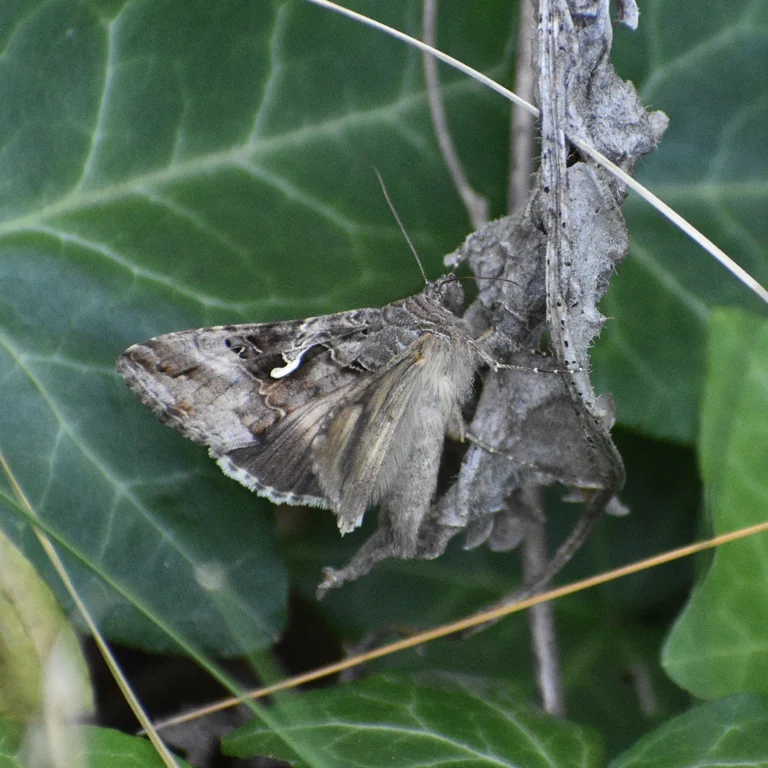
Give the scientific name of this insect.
Autographa gamma
